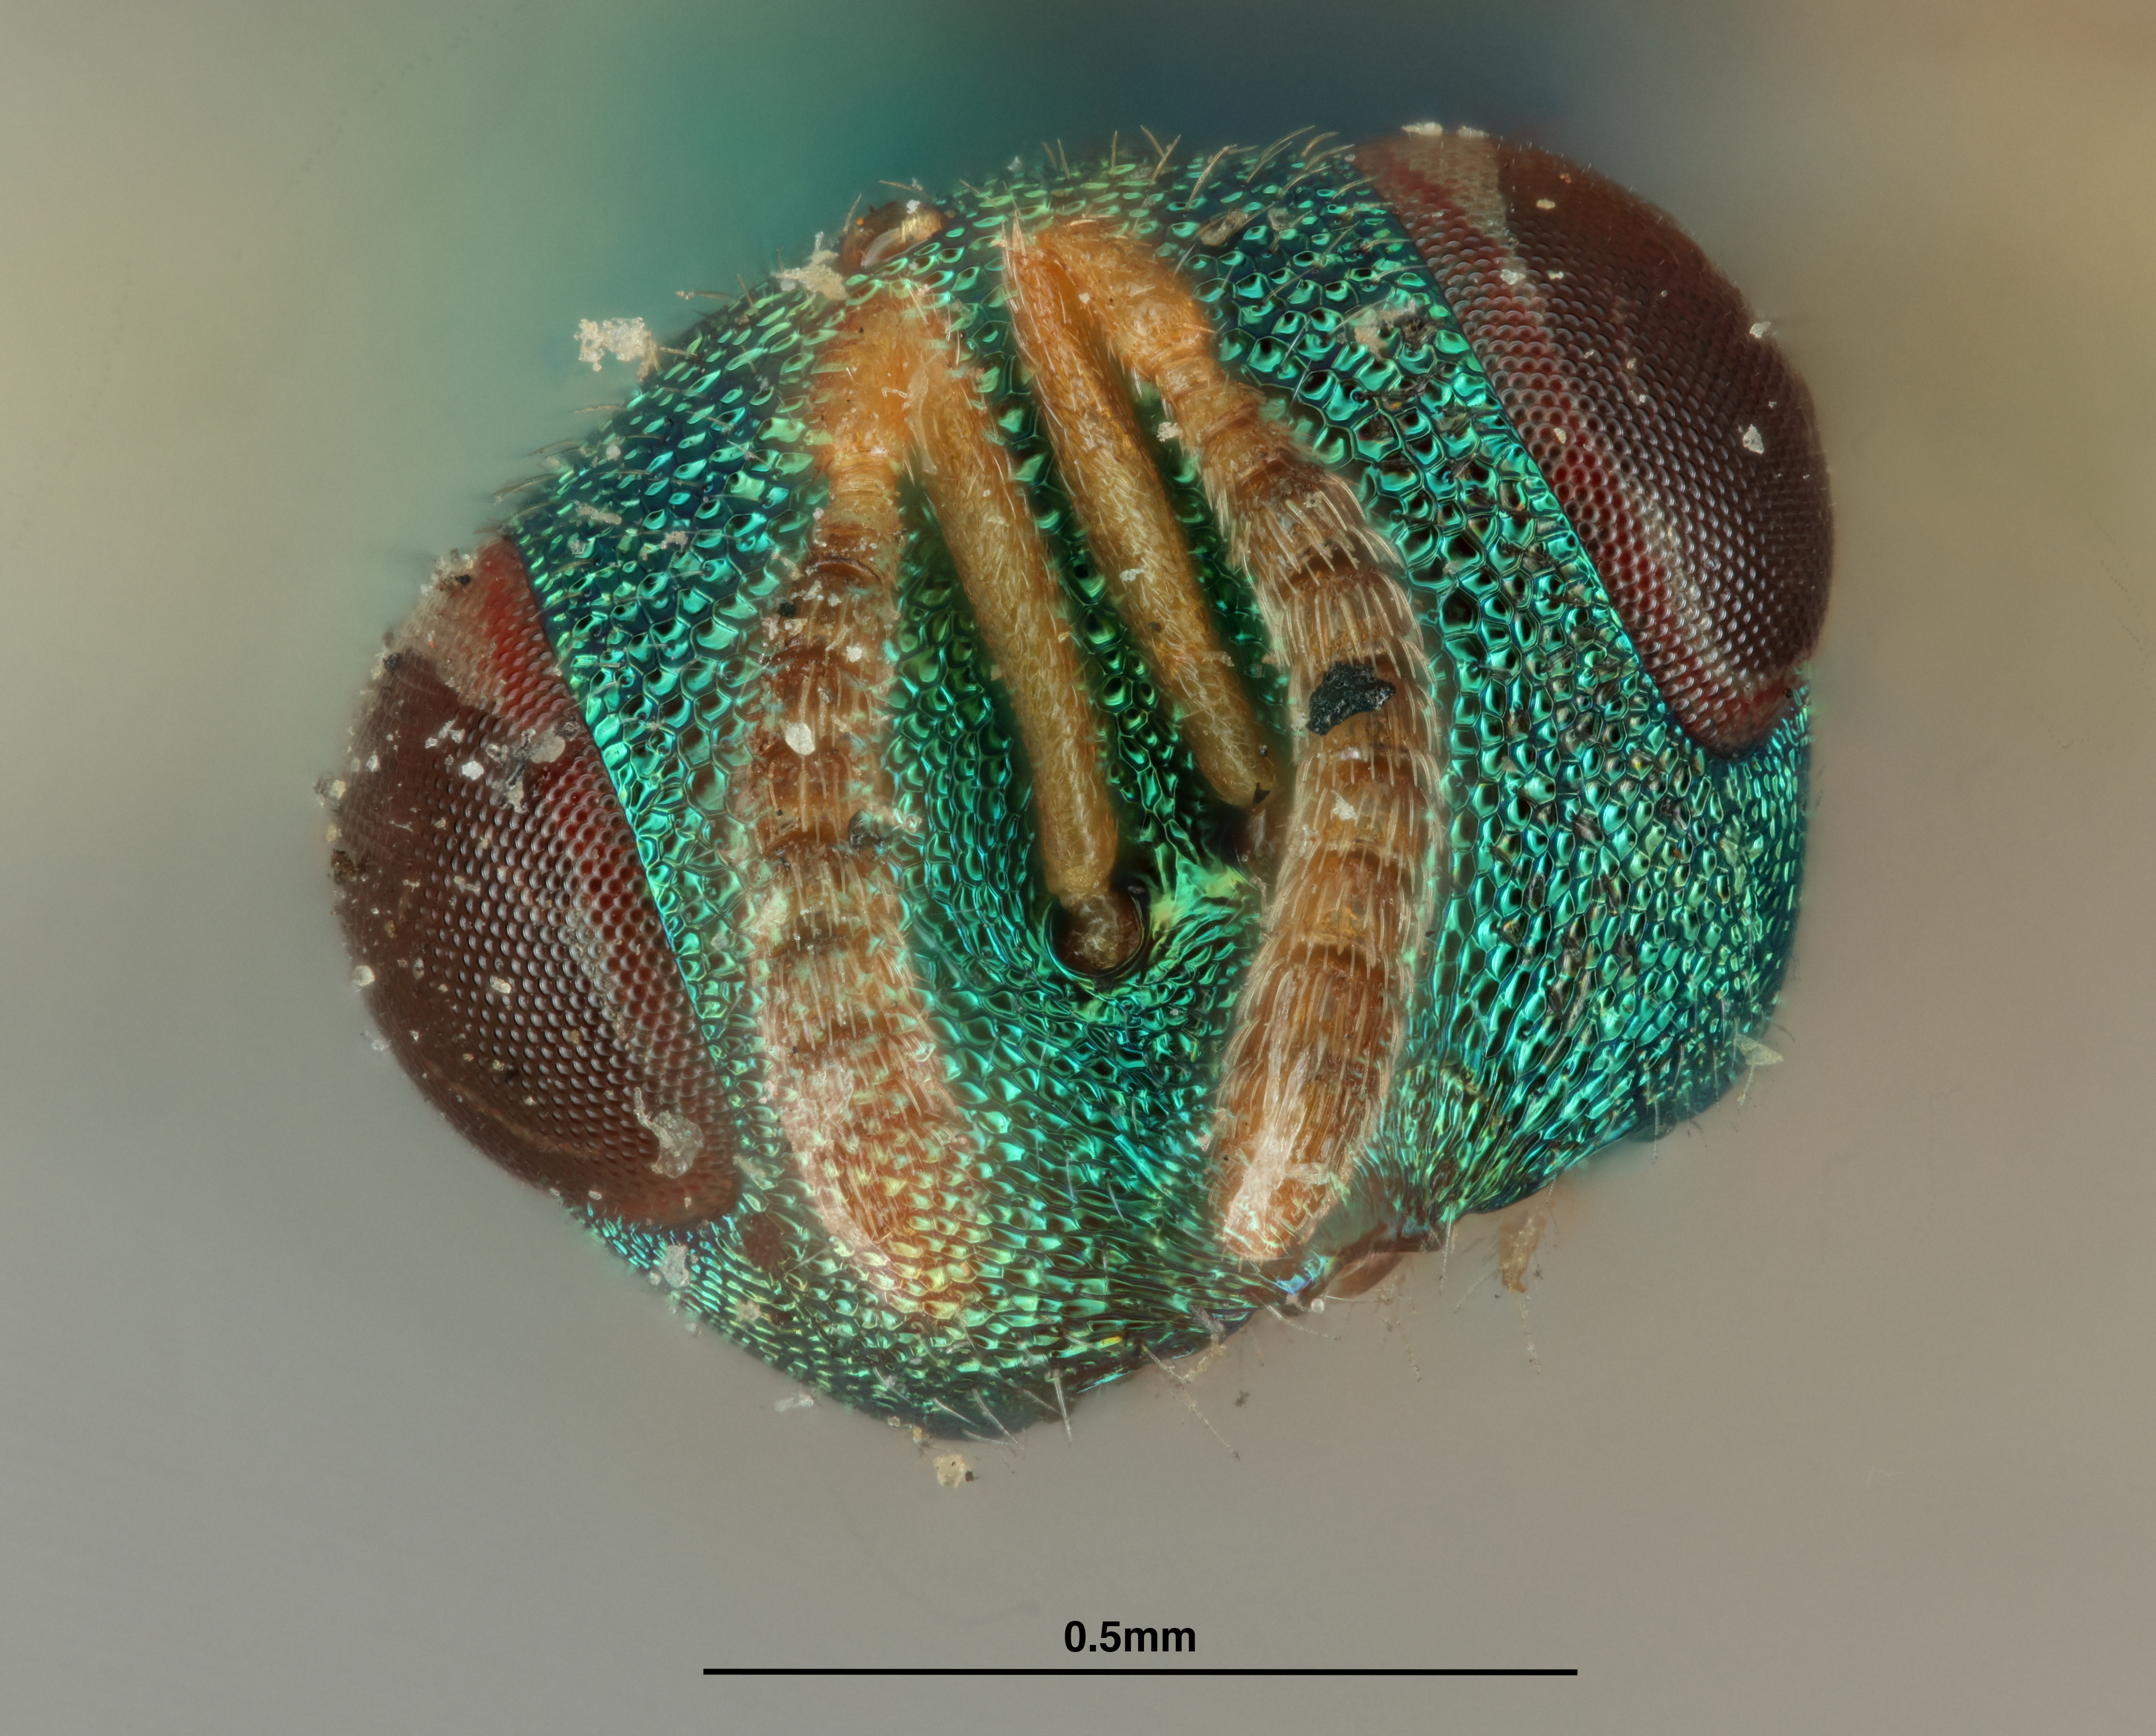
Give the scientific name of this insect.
Pteromalus verditer
